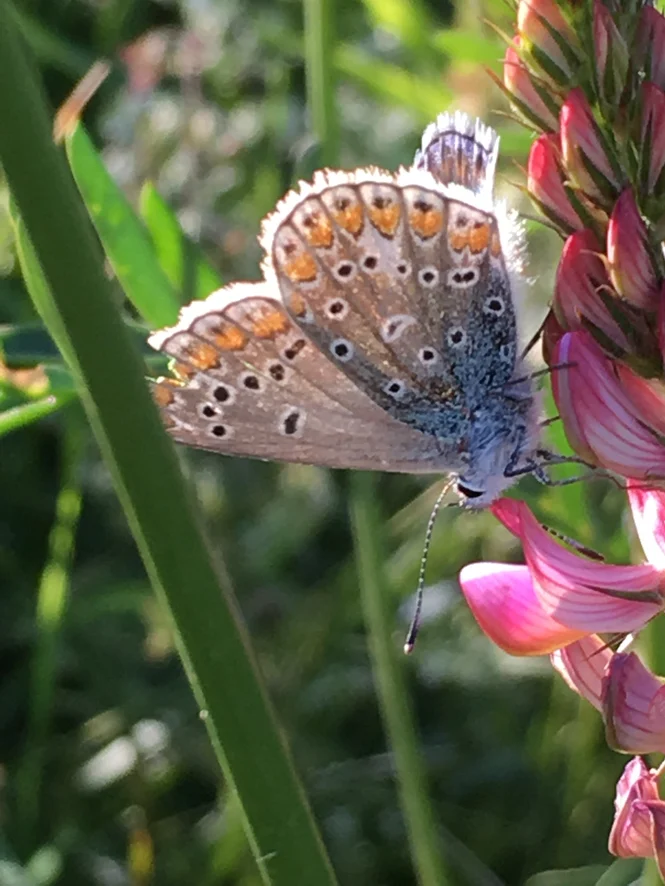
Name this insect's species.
Polyommatus thersites
